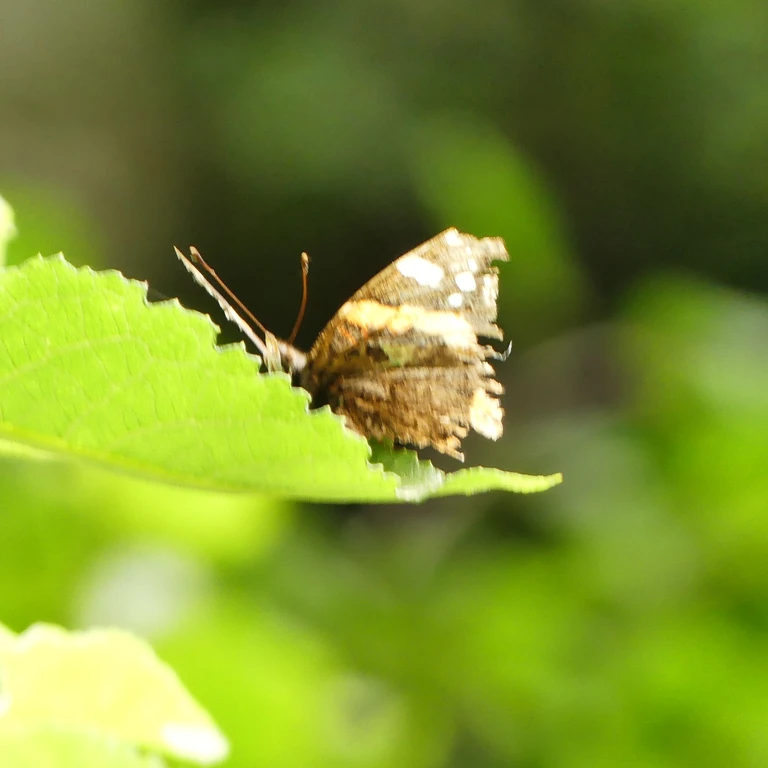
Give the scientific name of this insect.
Vanessa atalanta
